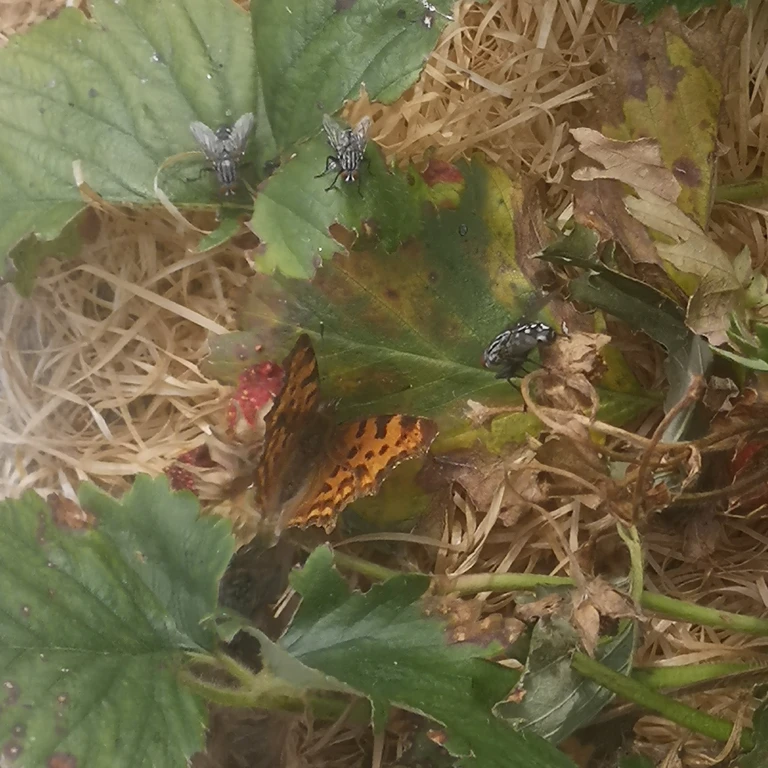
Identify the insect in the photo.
Polygonia c-album
